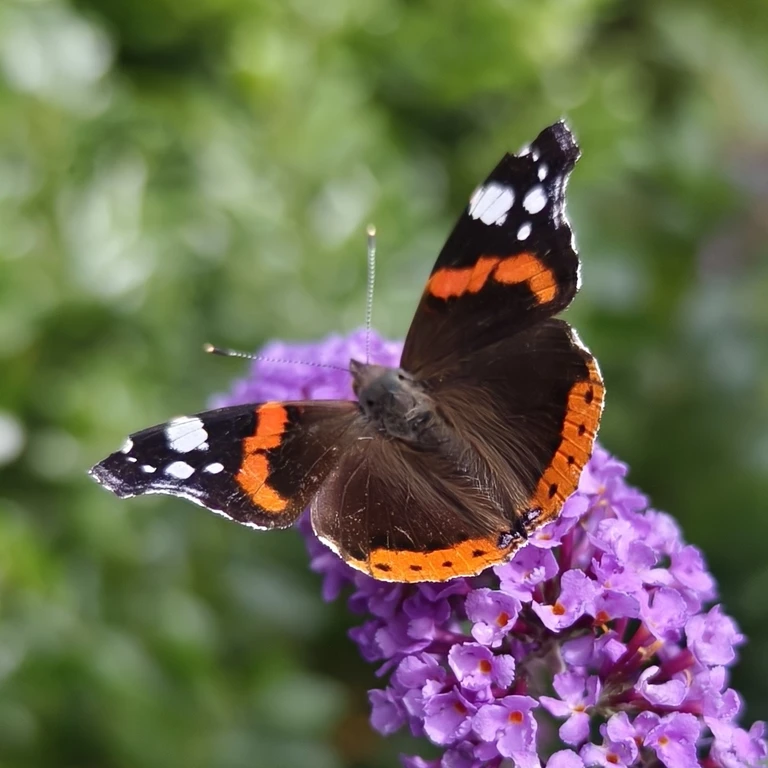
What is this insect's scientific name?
Vanessa atalanta
